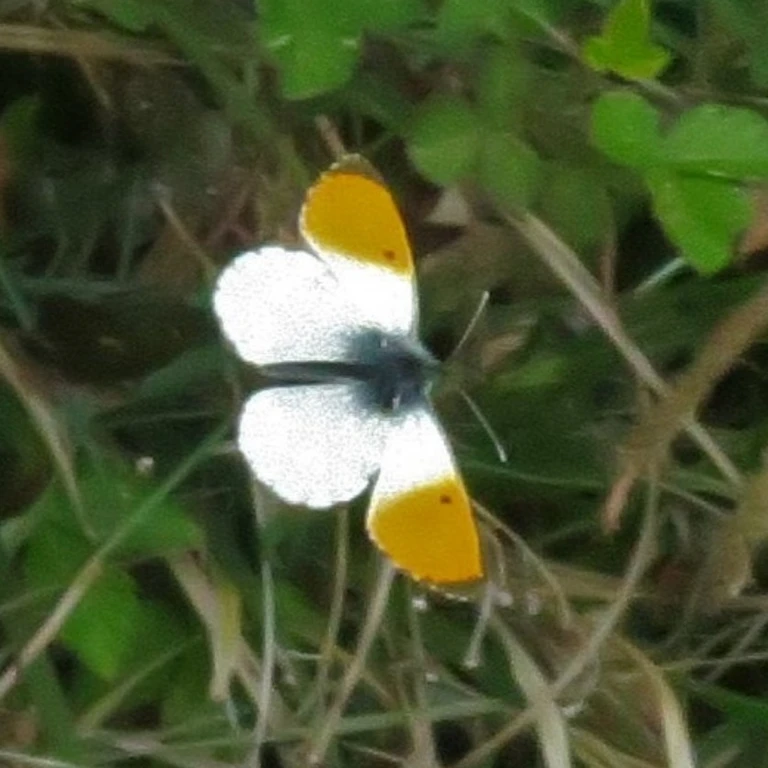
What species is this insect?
Anthocharis cardamines
